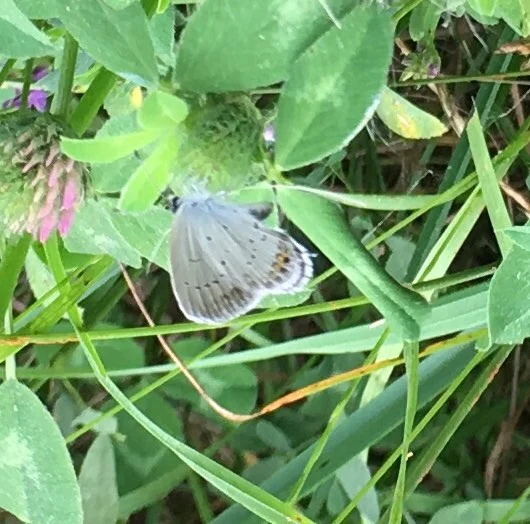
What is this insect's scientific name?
Cupido argiades (also Elkalyce argiades)
